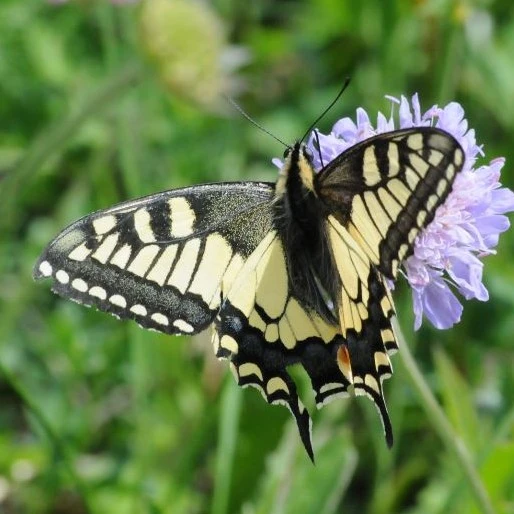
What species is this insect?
Papilio machaon
